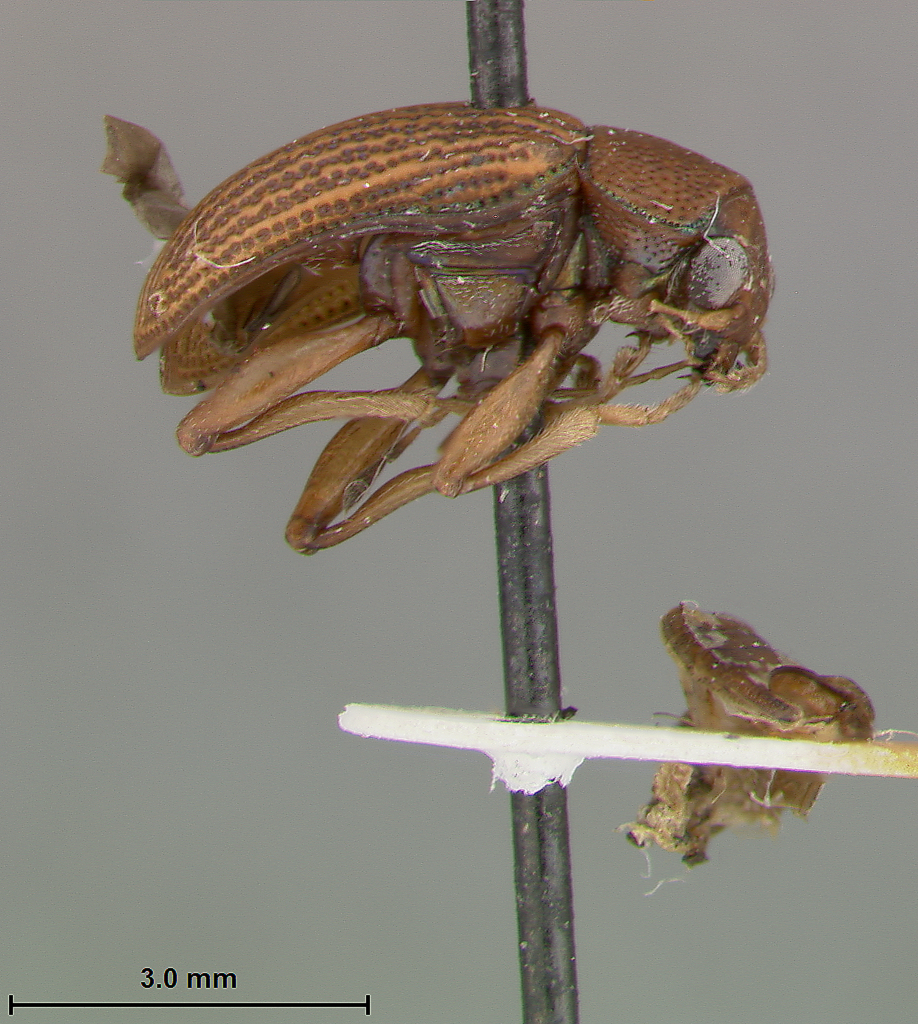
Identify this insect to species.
Colaspis exigua
